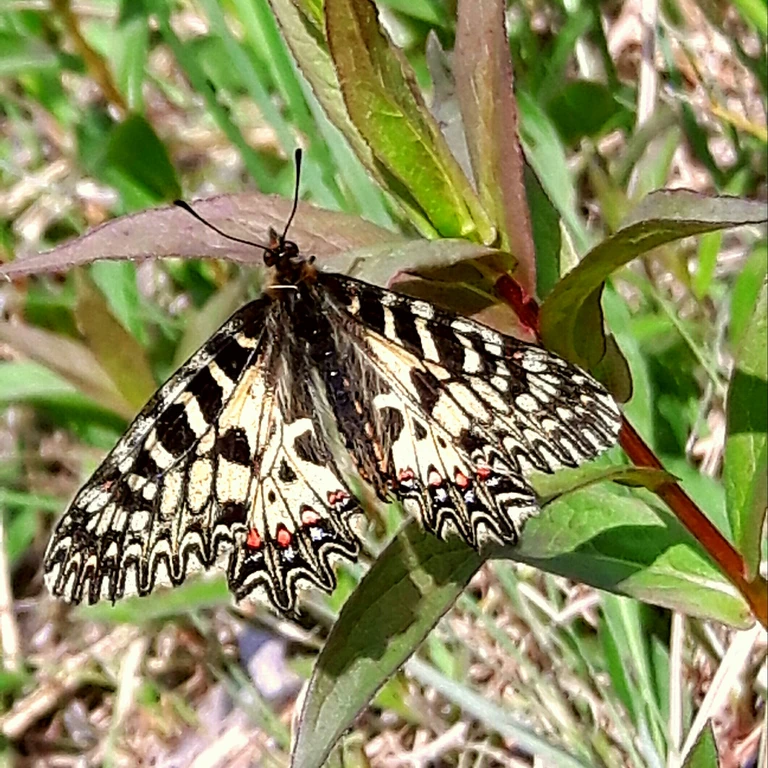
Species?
Zerynthia polyxena
